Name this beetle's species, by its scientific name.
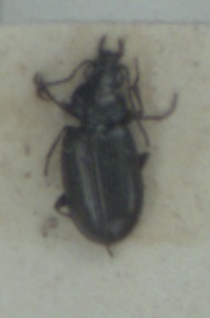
Bembidion aeneum
